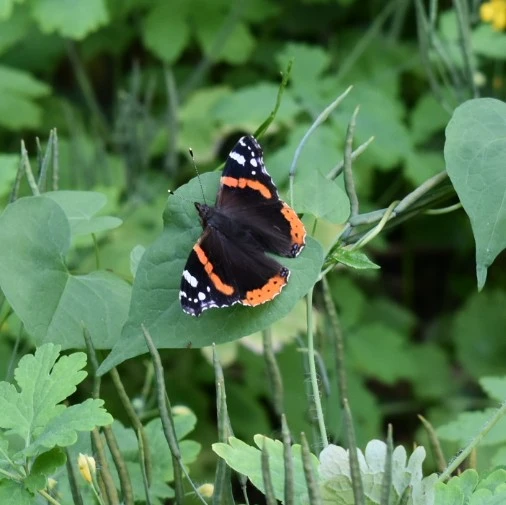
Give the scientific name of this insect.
Vanessa atalanta
